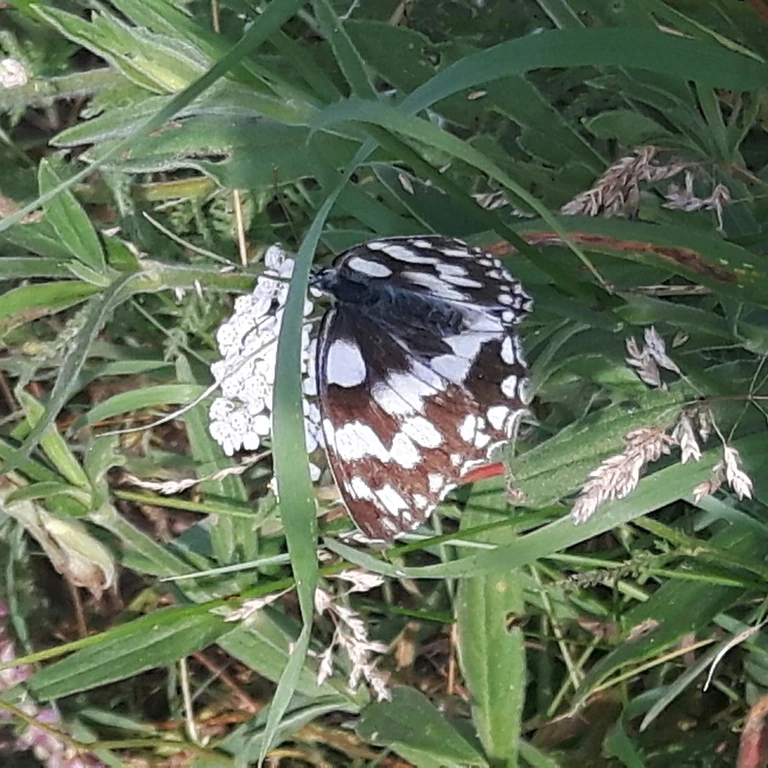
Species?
Melanargia galathea
